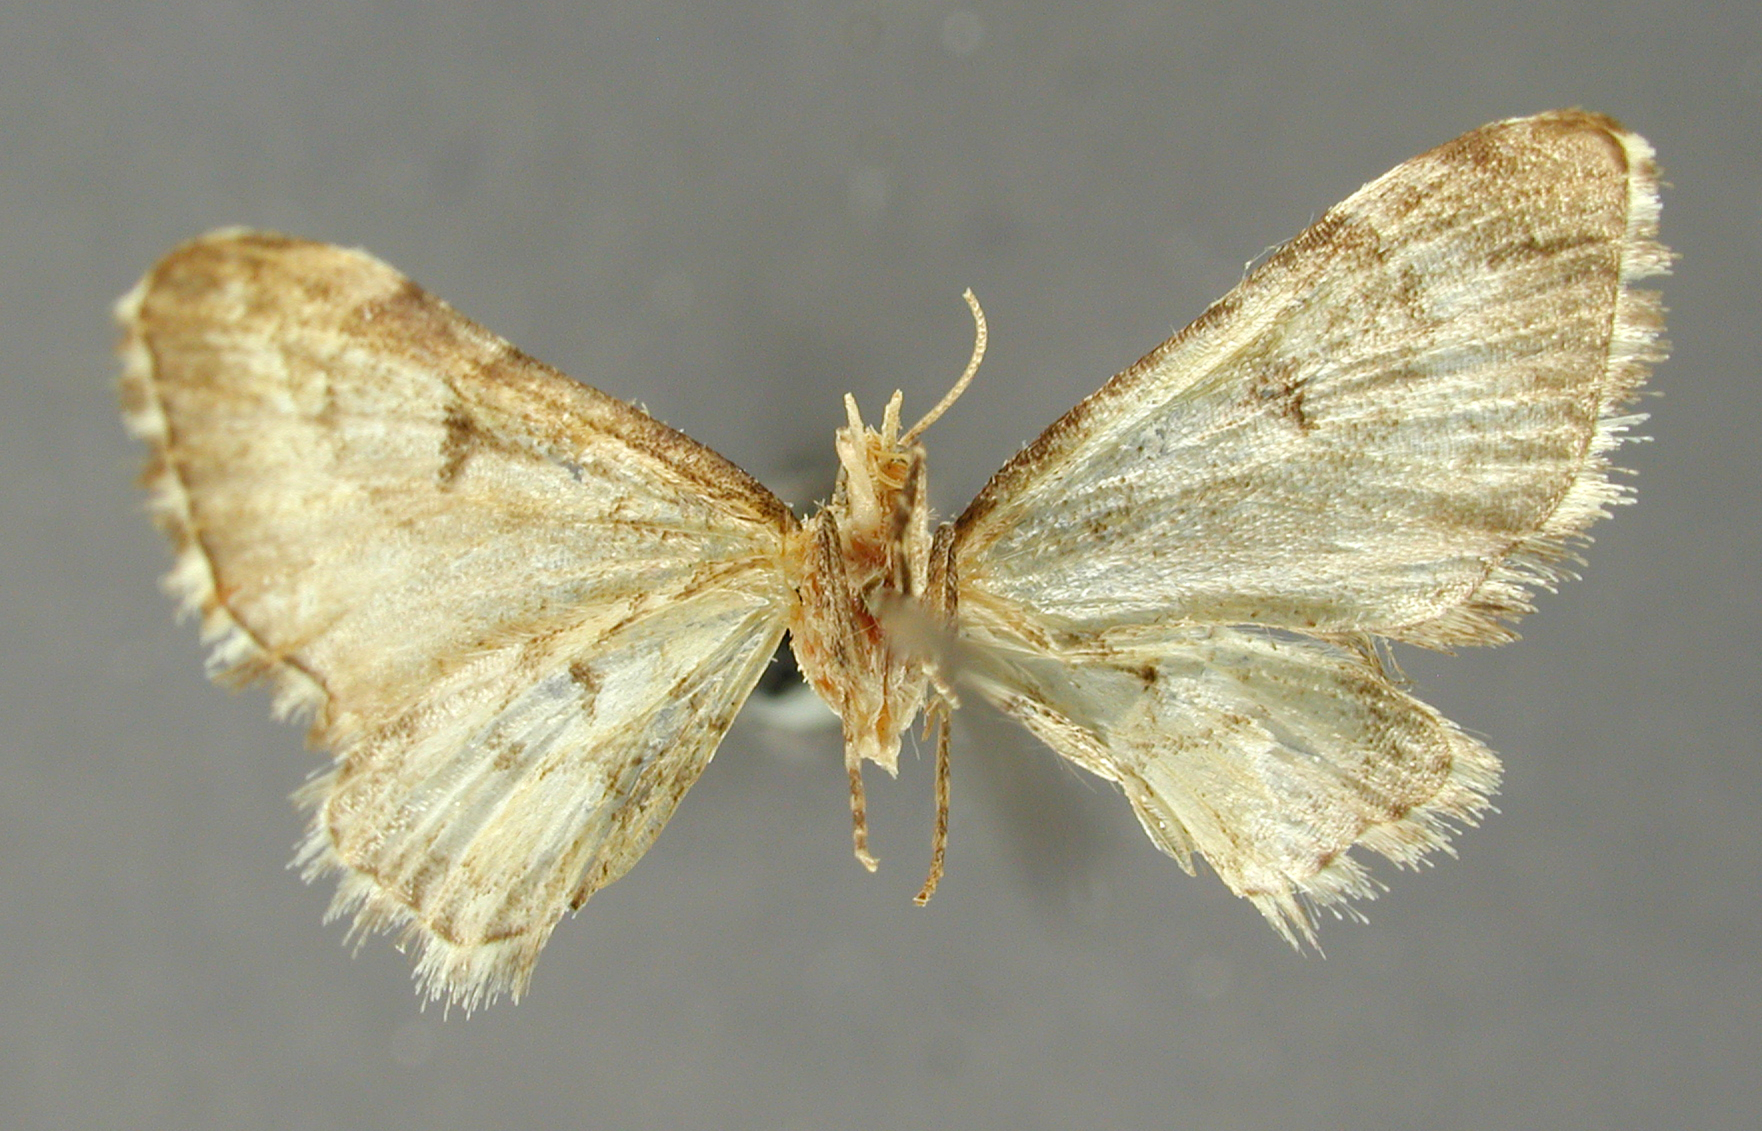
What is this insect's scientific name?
Tephroclystia lactevirens
